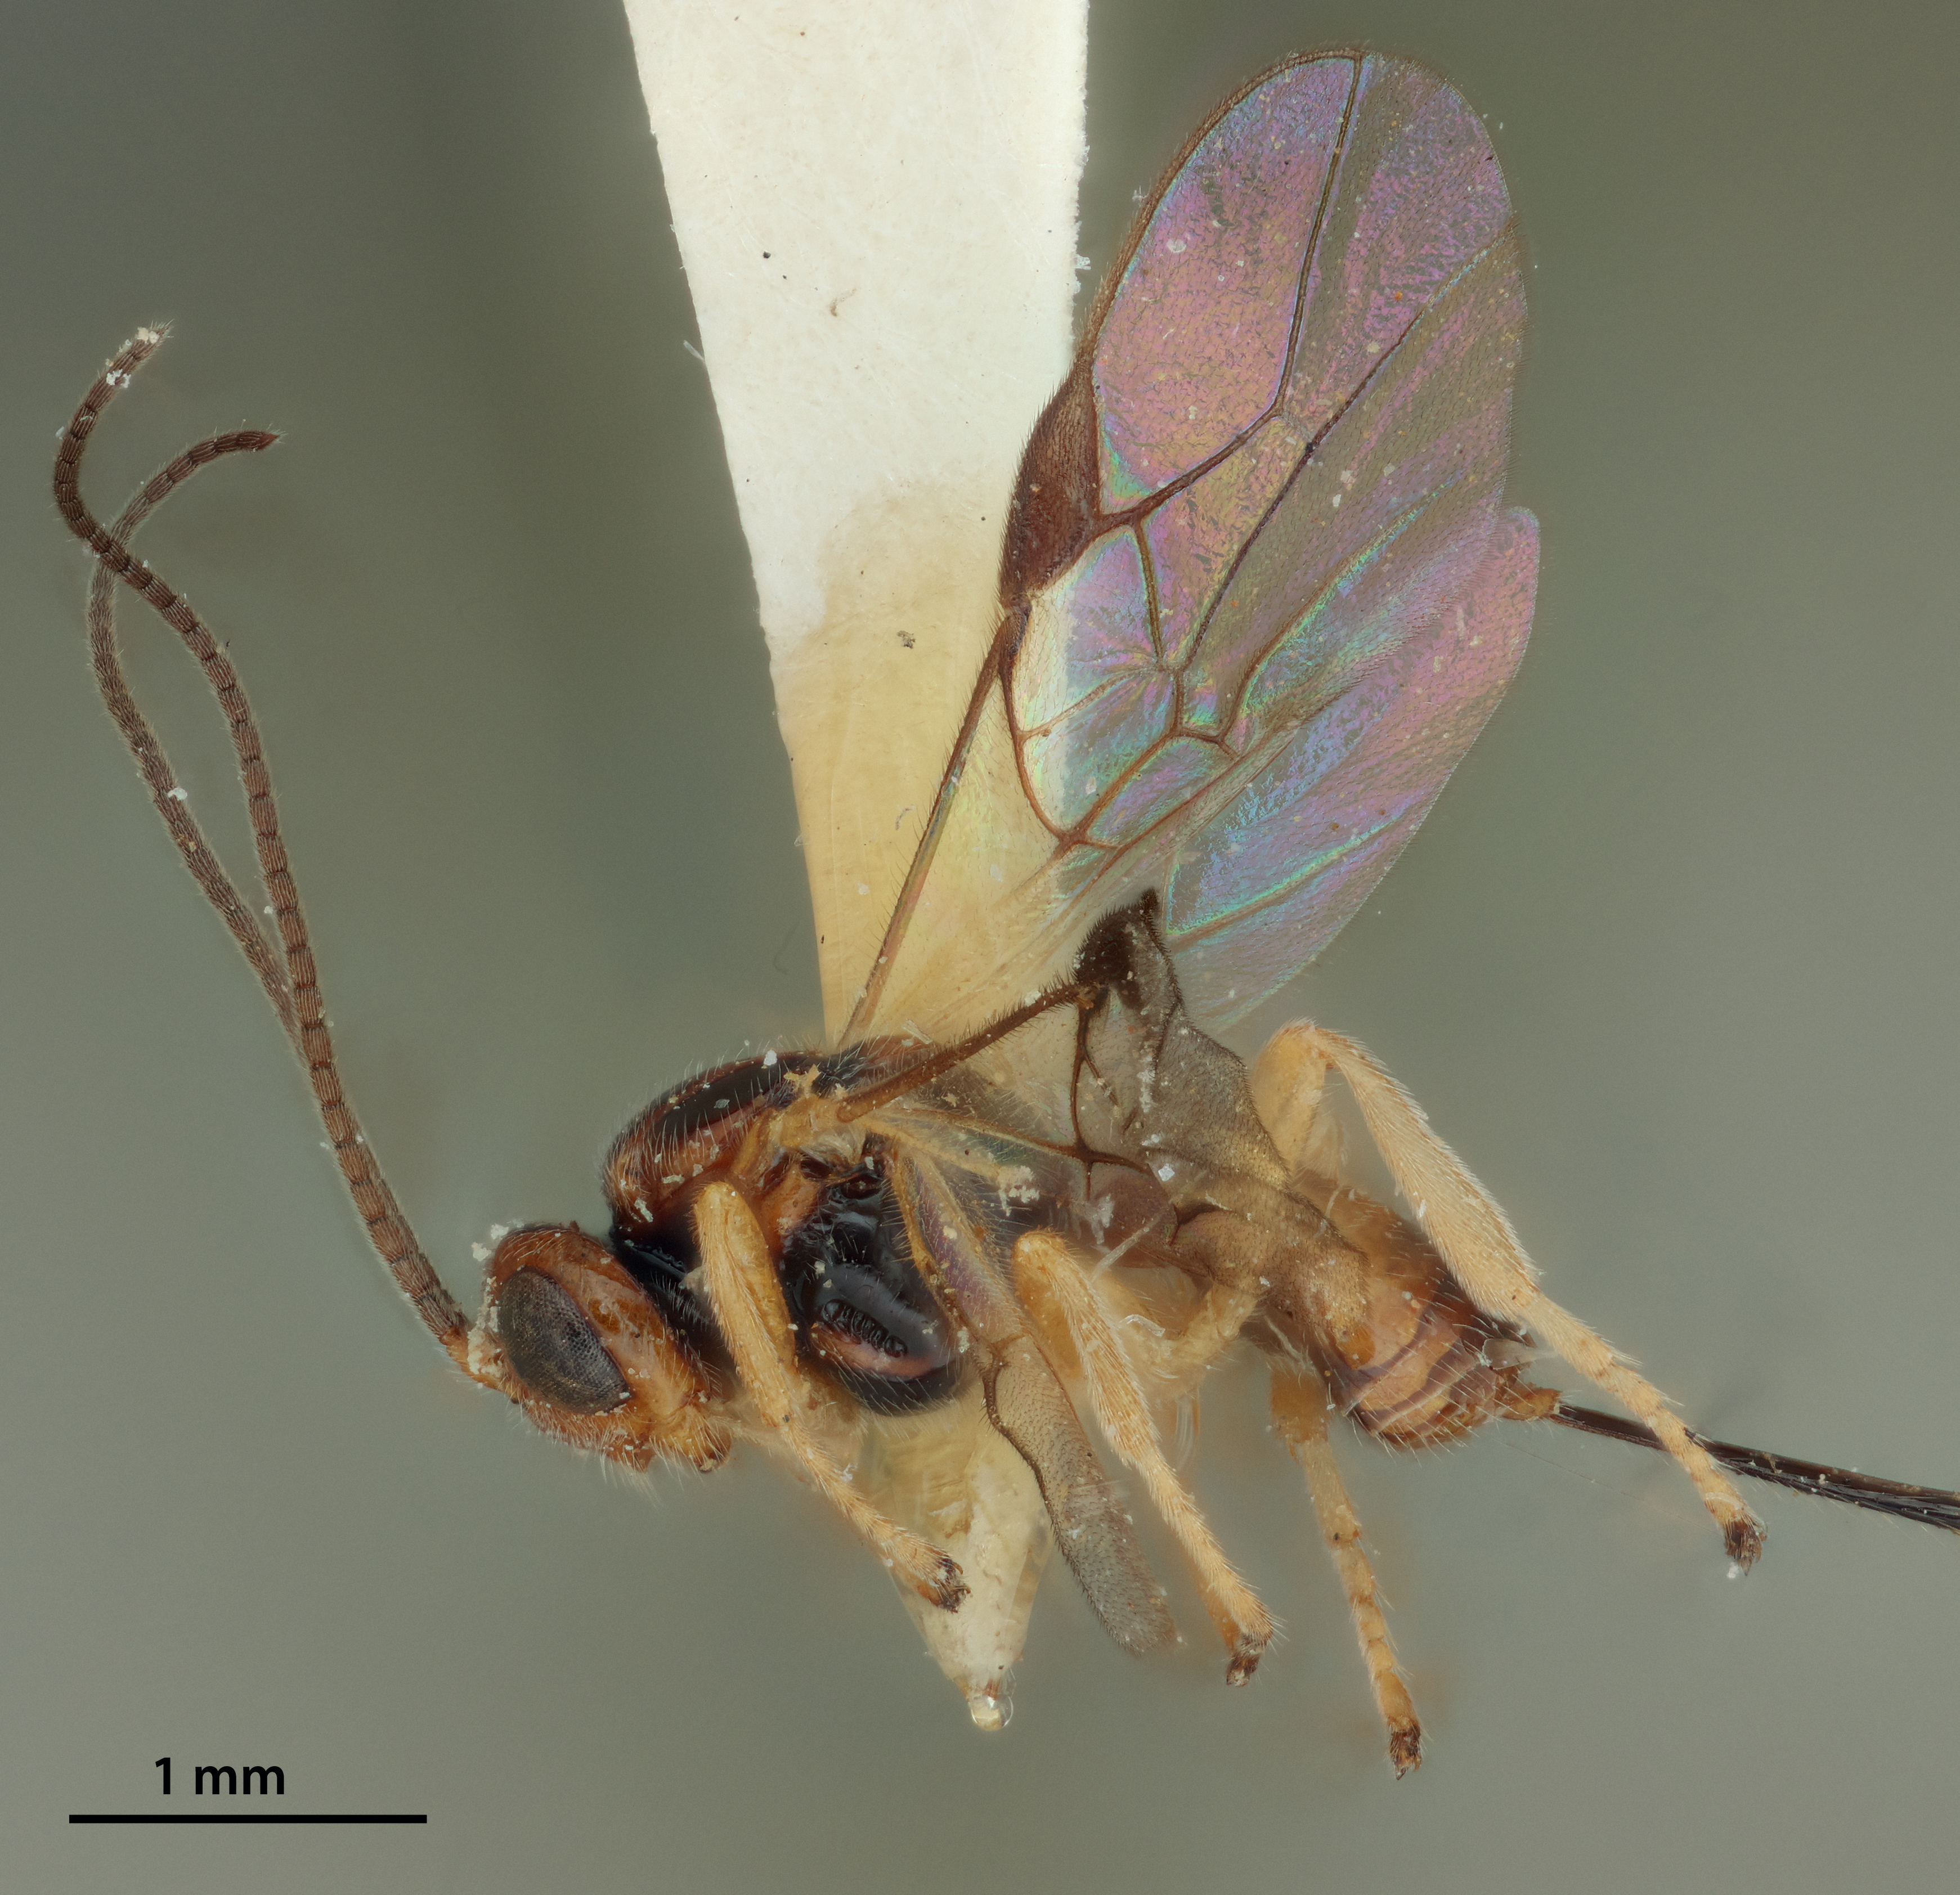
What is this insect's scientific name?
Opius bianchii
